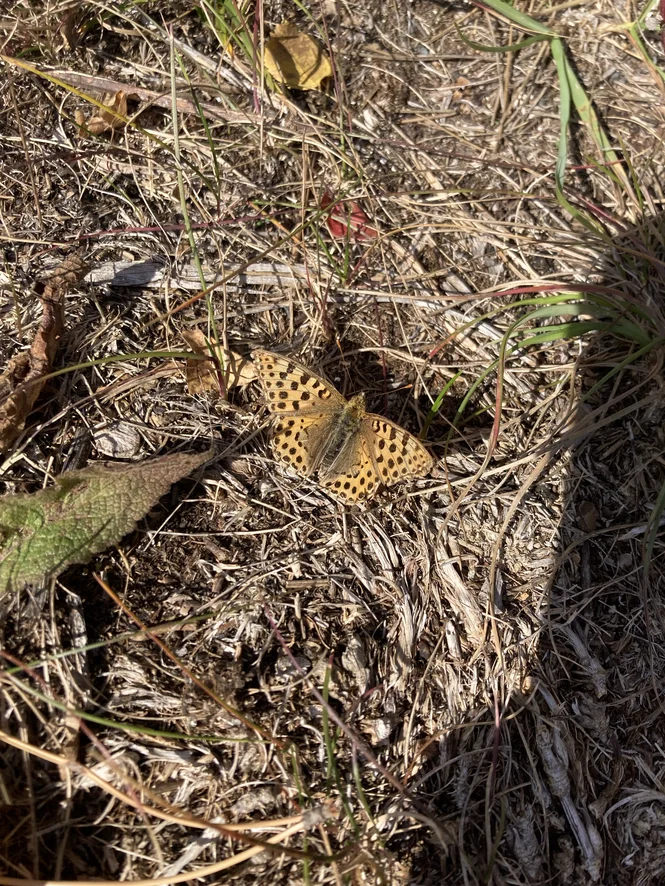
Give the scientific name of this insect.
Issoria lathonia
